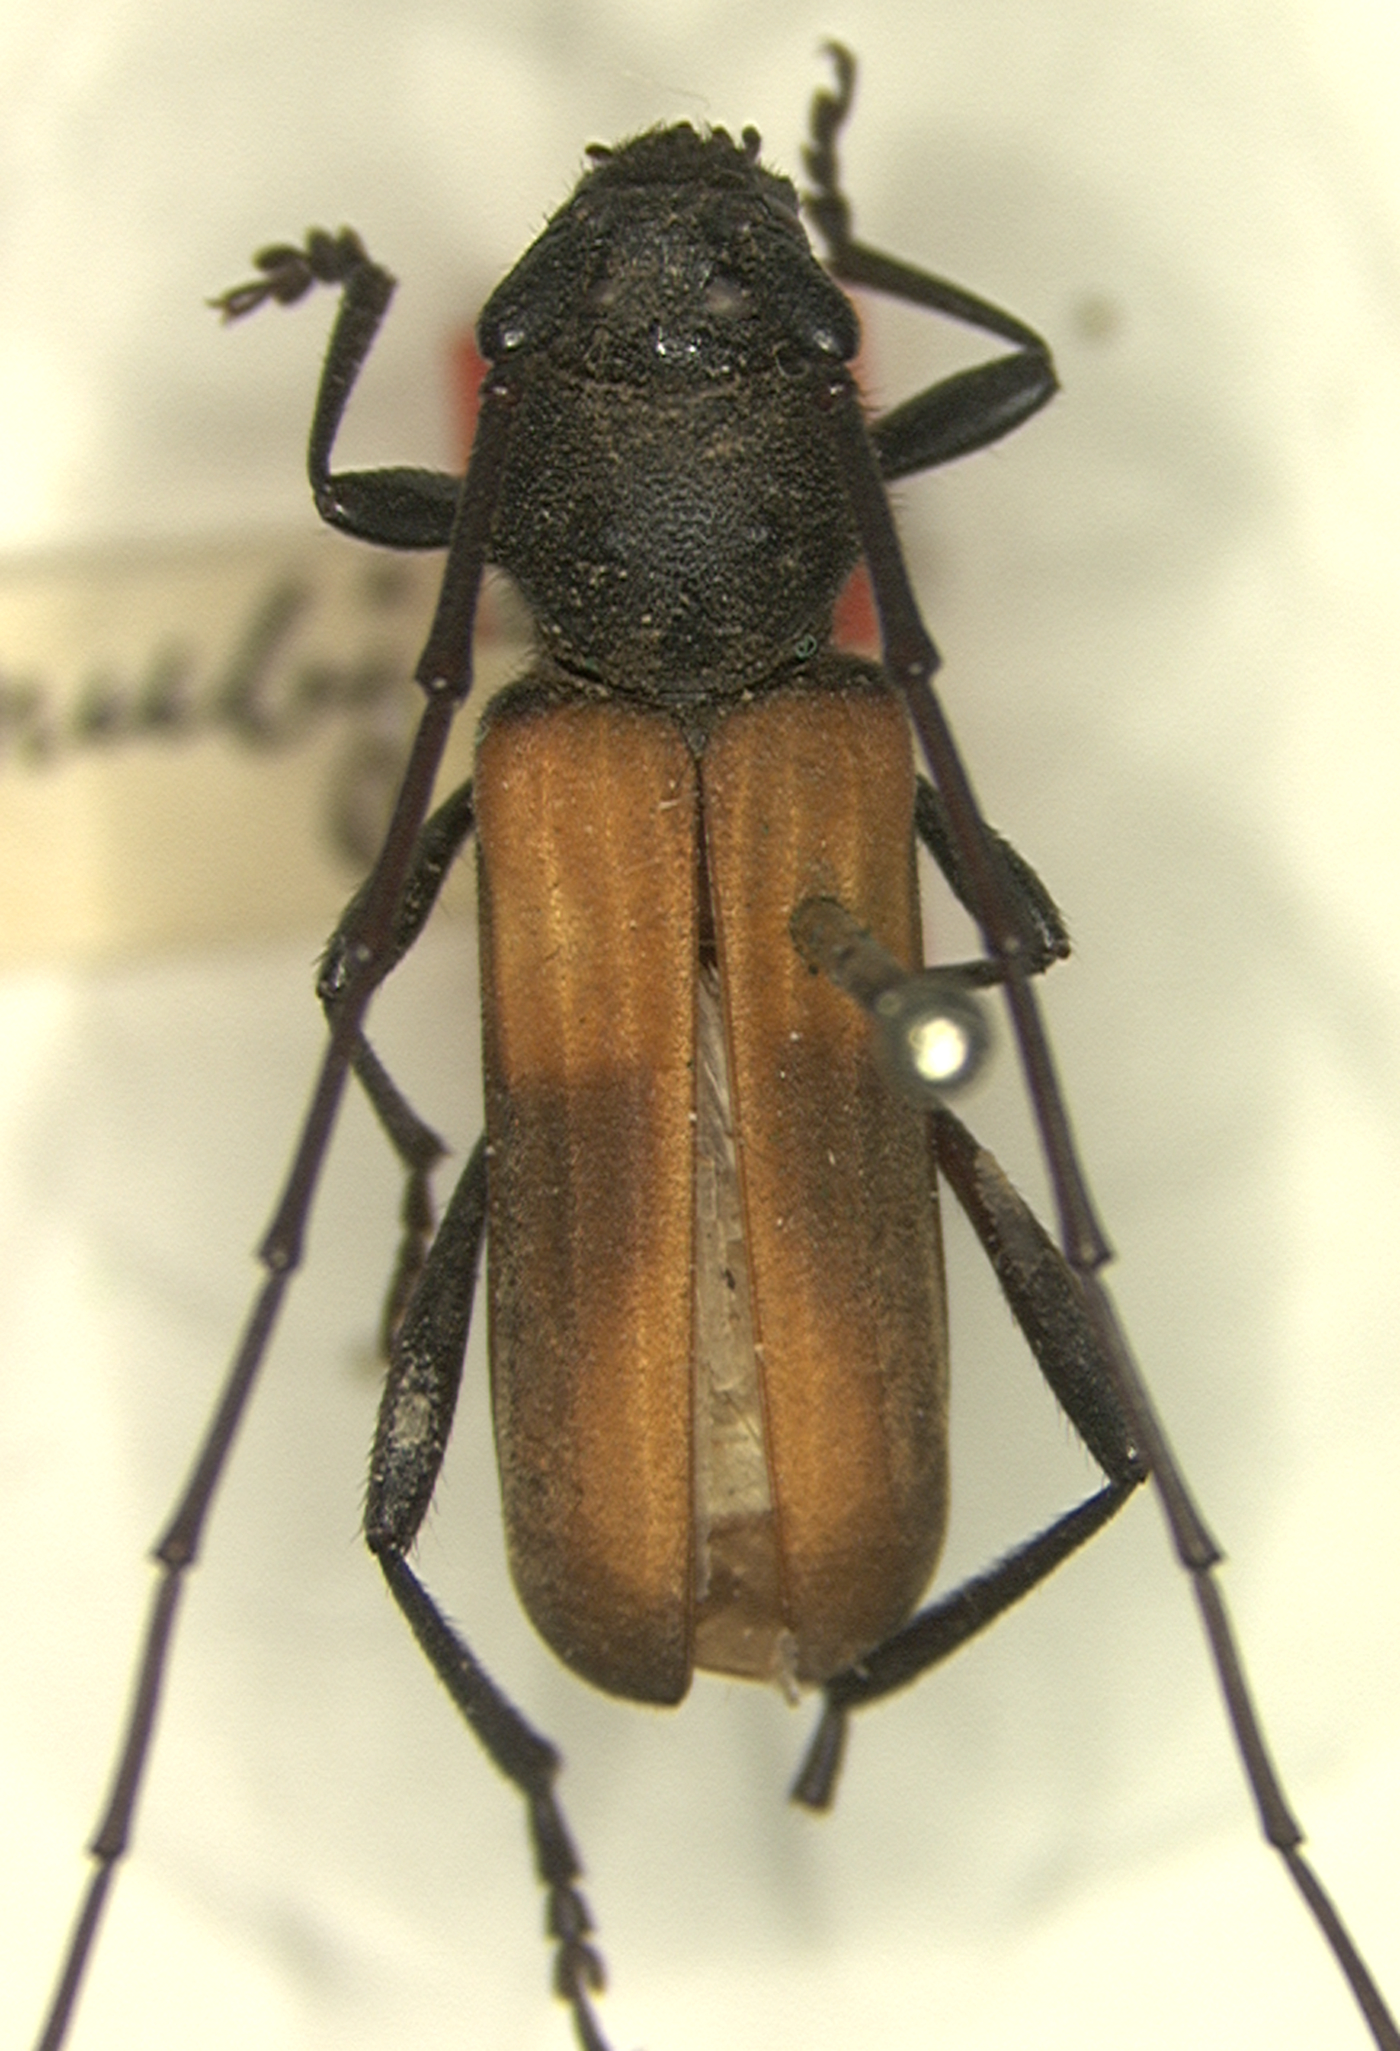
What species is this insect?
Tragidion coquus
